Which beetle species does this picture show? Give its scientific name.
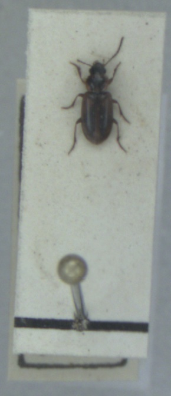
Acupalpus dorsalis
